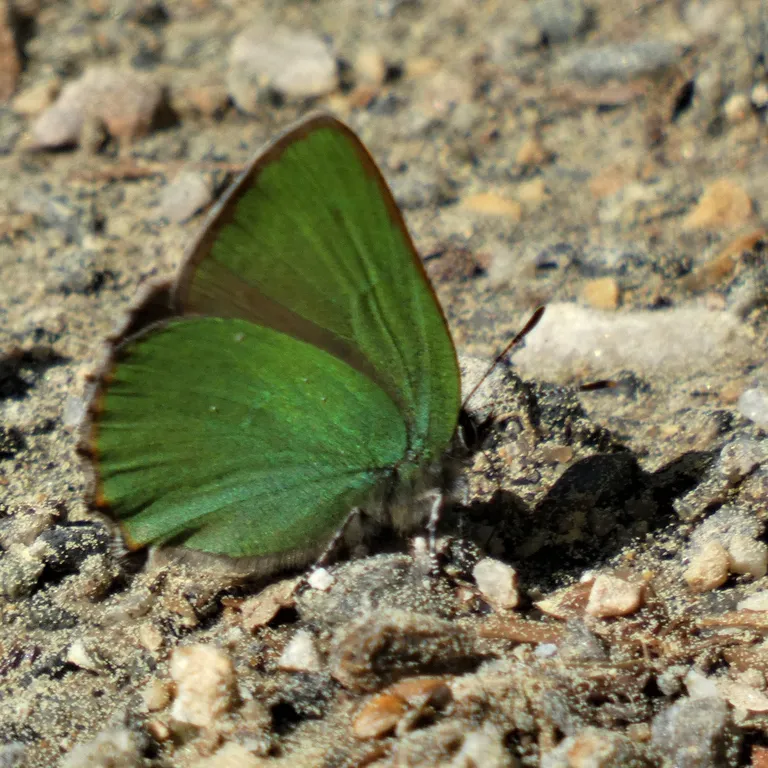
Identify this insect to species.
Callophrys rubi
